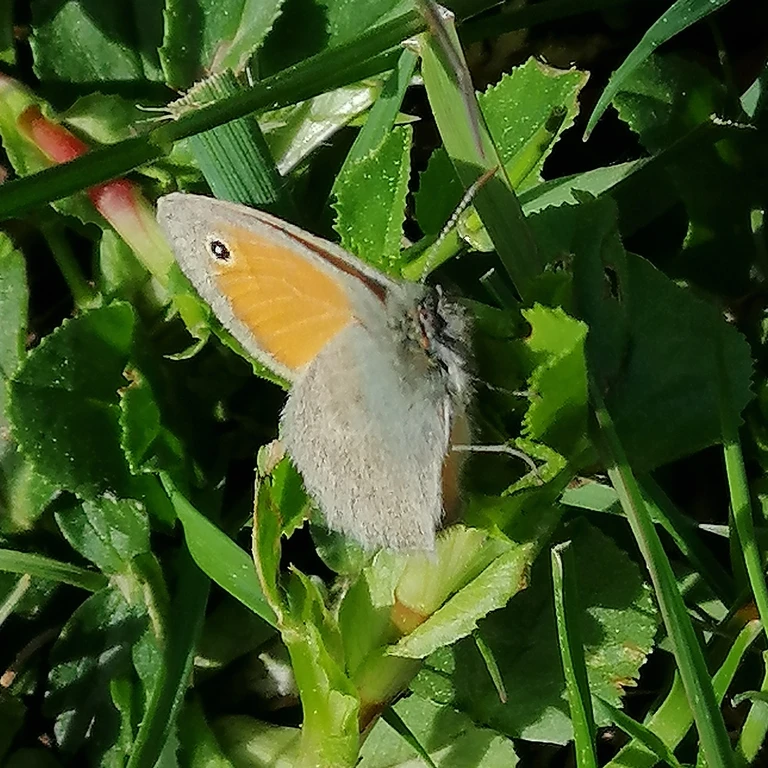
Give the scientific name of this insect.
Coenonympha pamphilus
